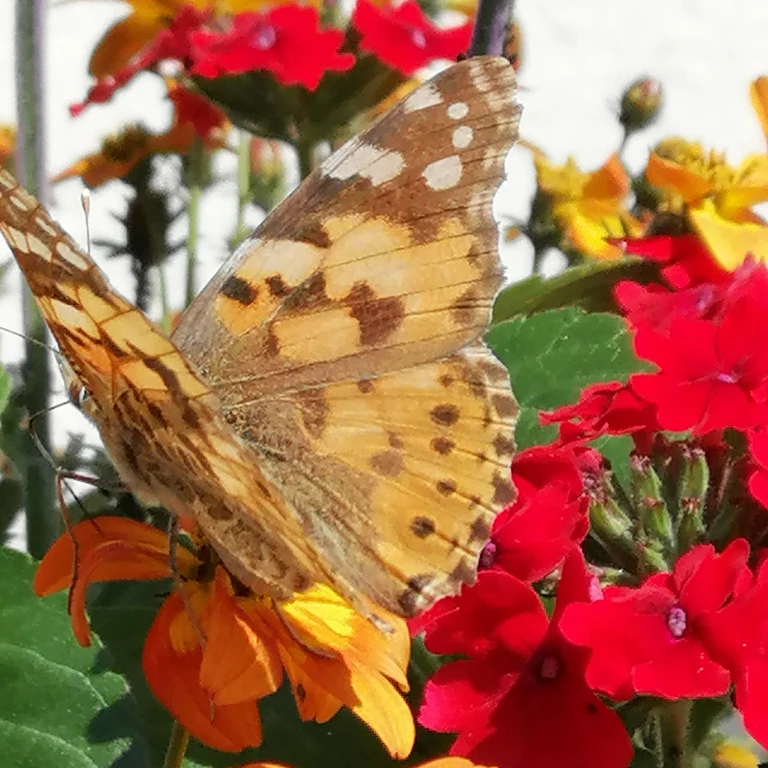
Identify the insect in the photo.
Vanessa cardui
